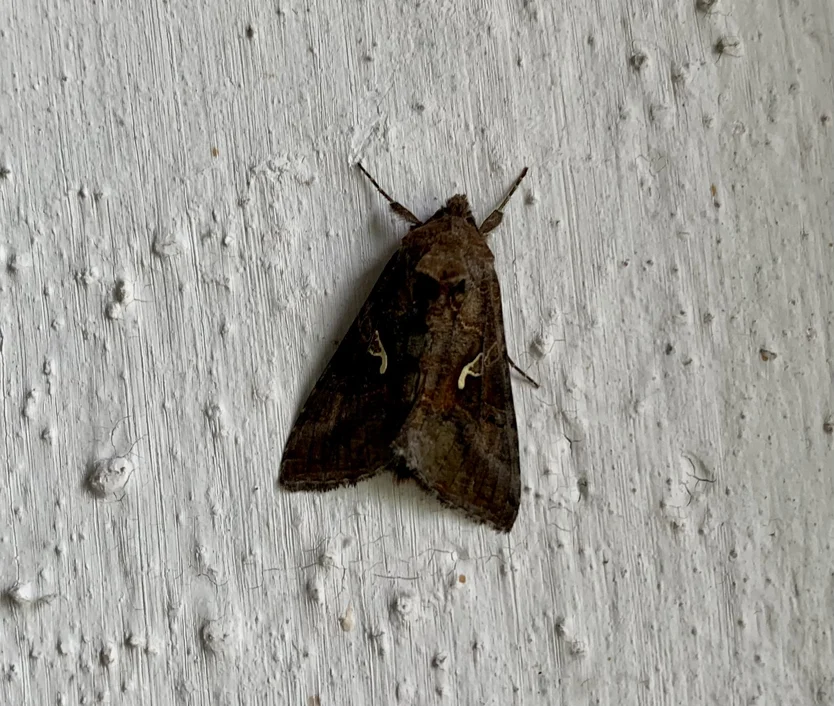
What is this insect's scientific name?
Autographa gamma
